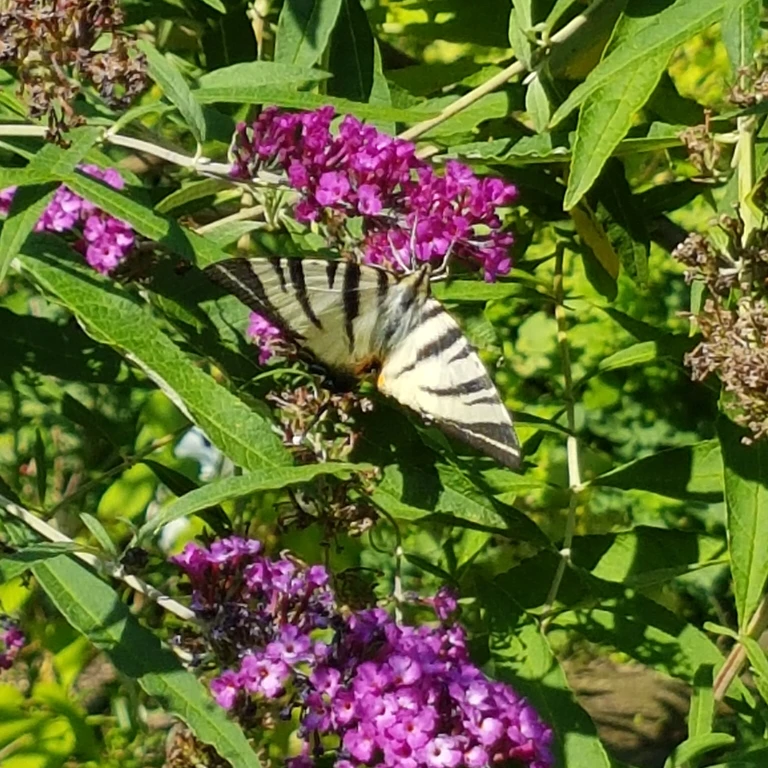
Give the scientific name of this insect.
Iphiclides podalirius
